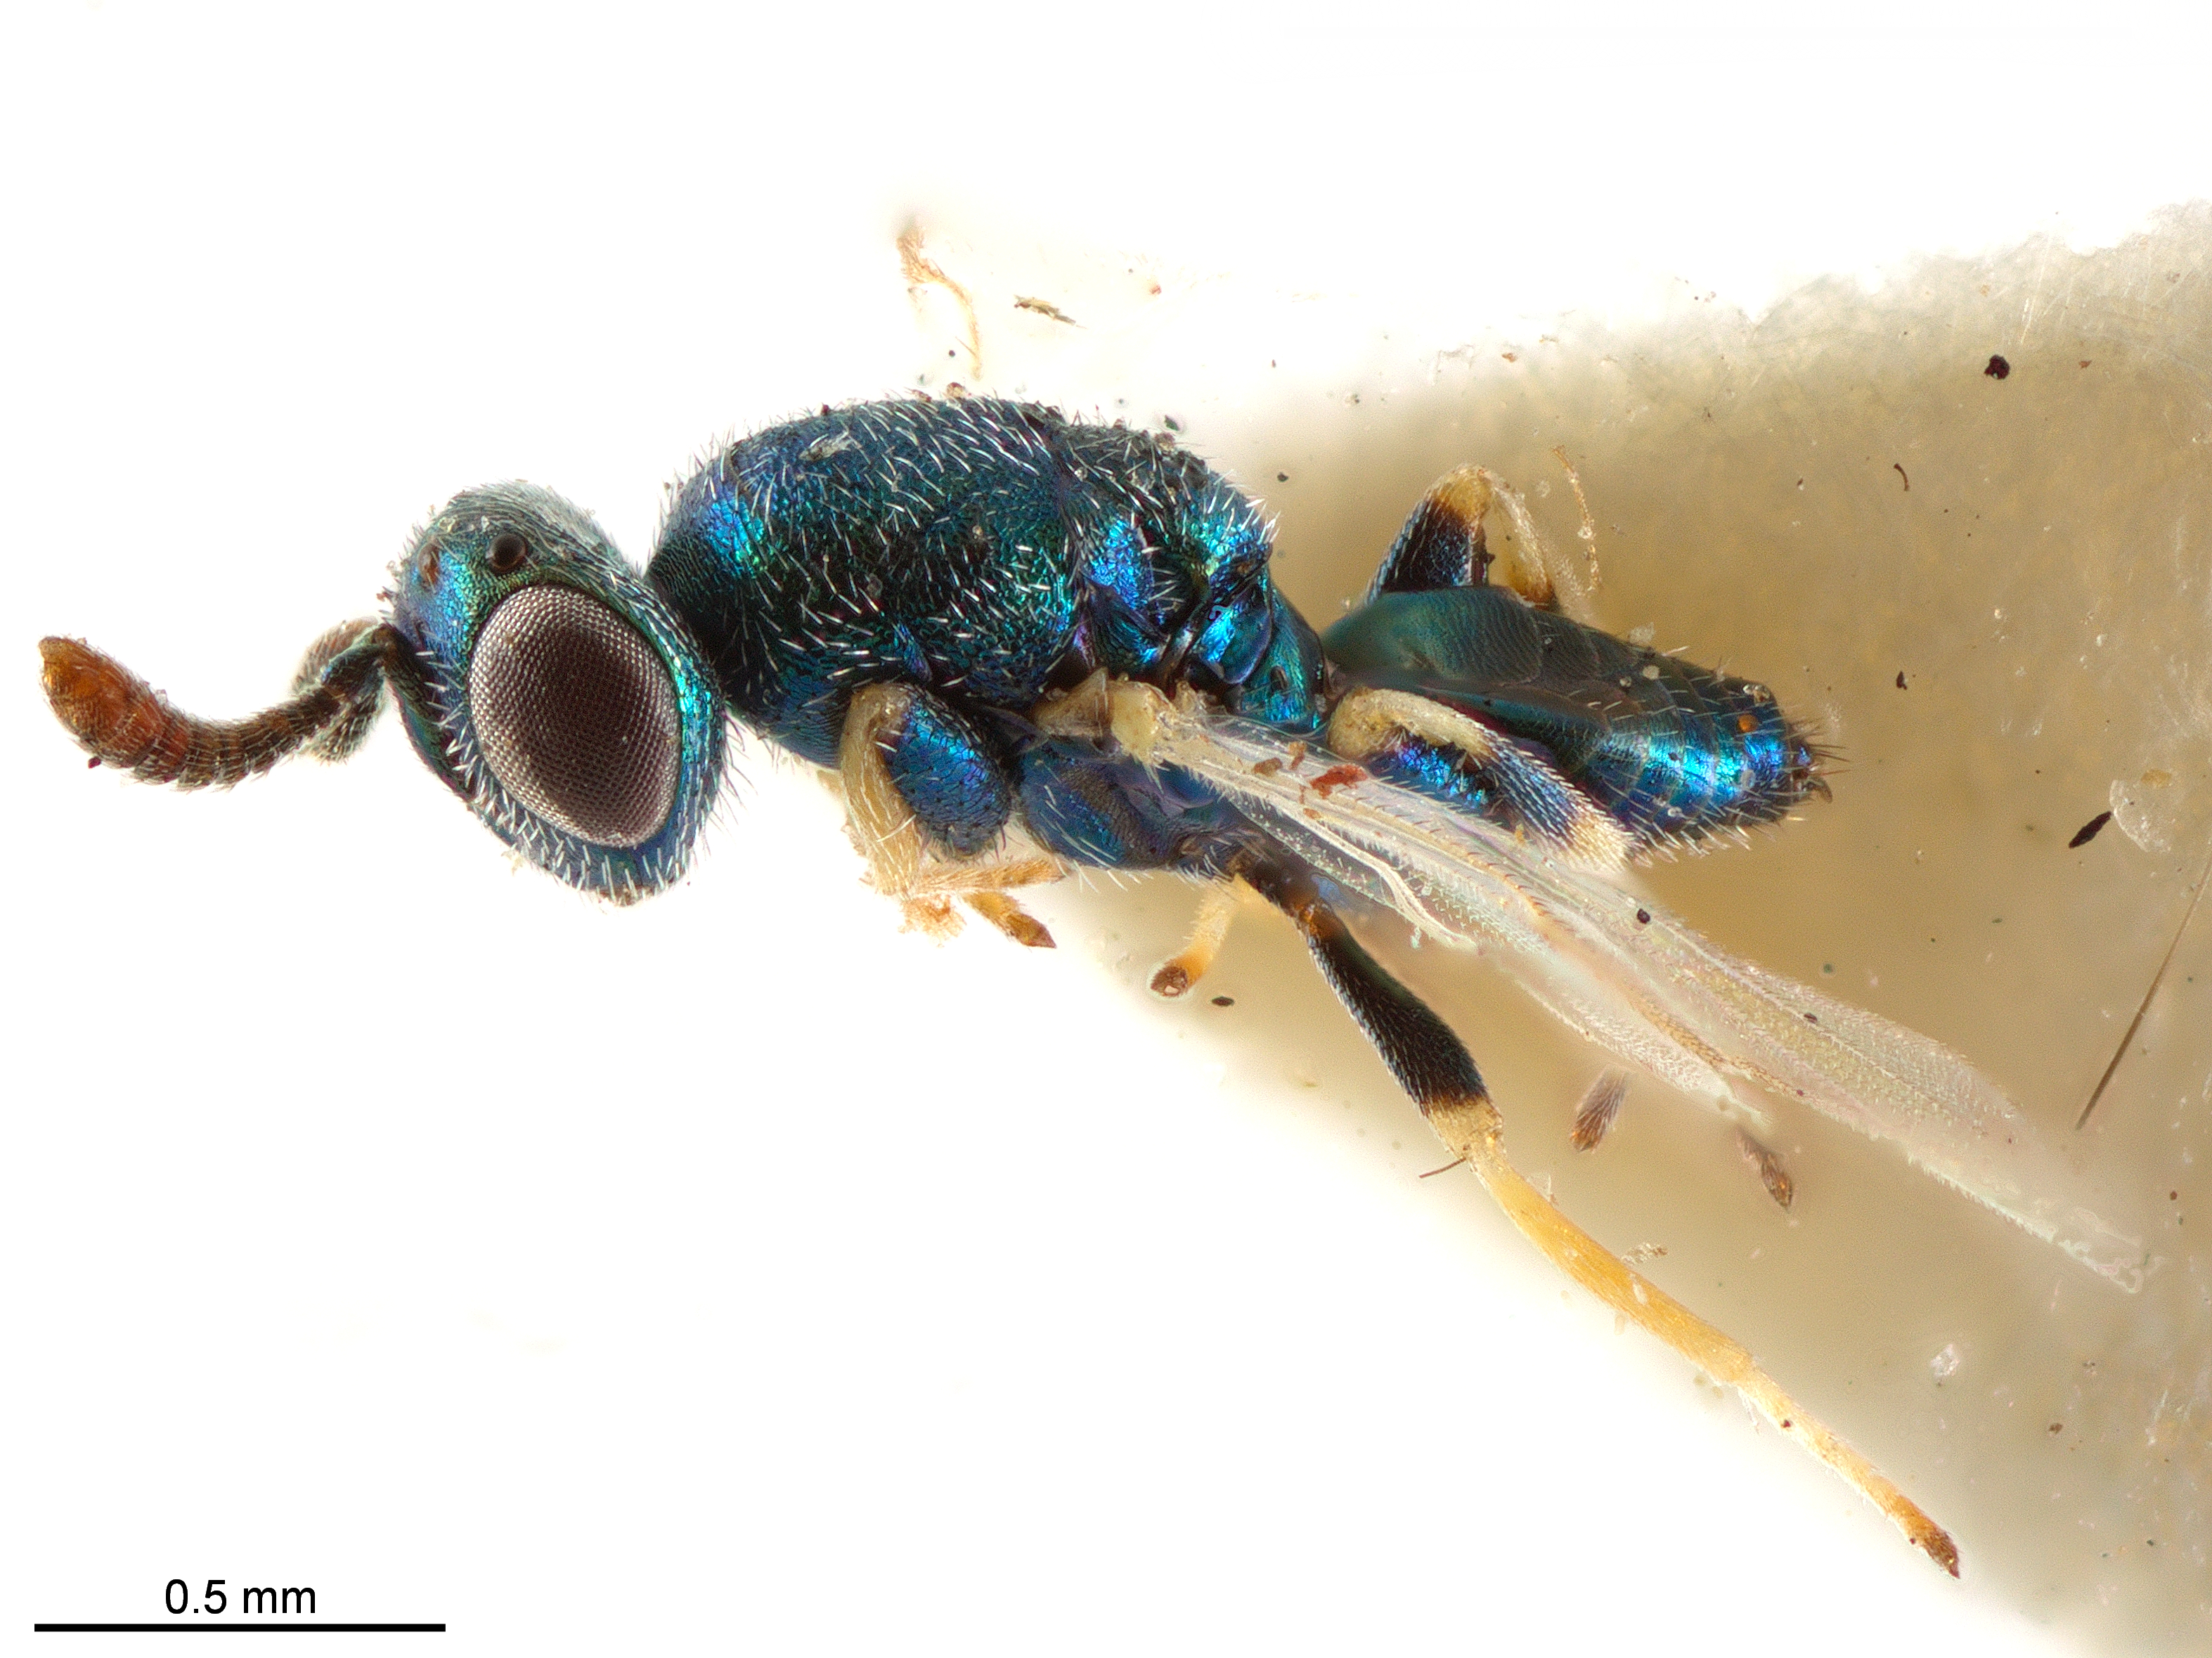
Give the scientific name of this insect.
Idarnotorymus pulcher
